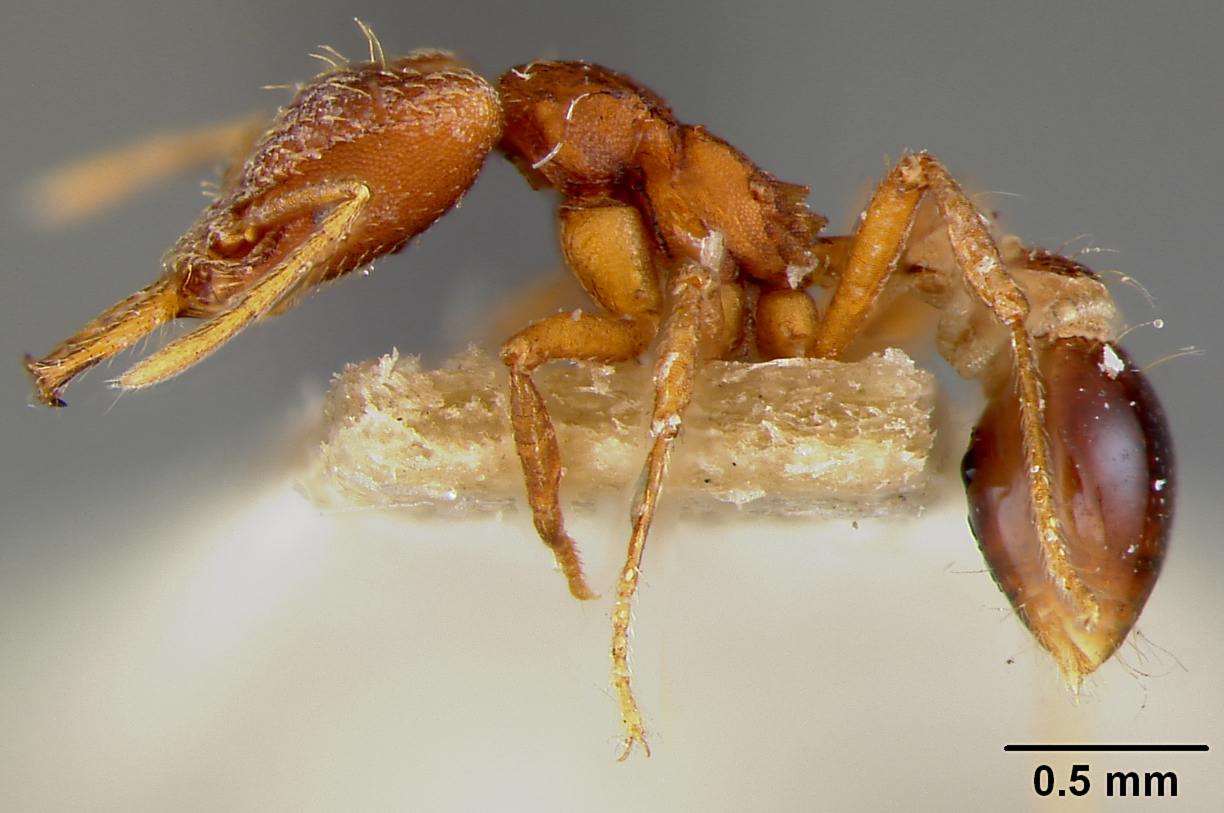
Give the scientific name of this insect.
Strumigenys planeti
